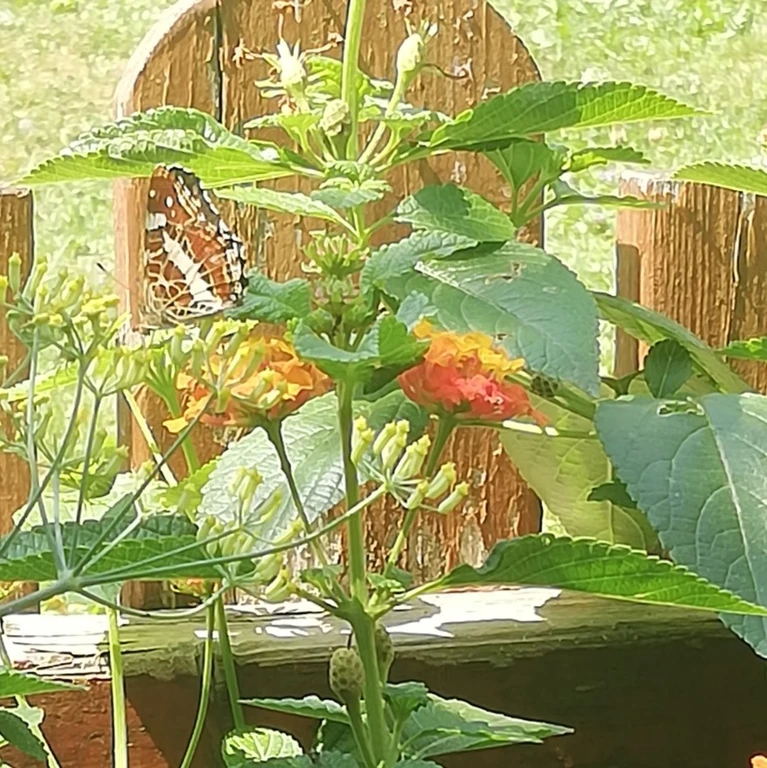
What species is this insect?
Araschnia levana
